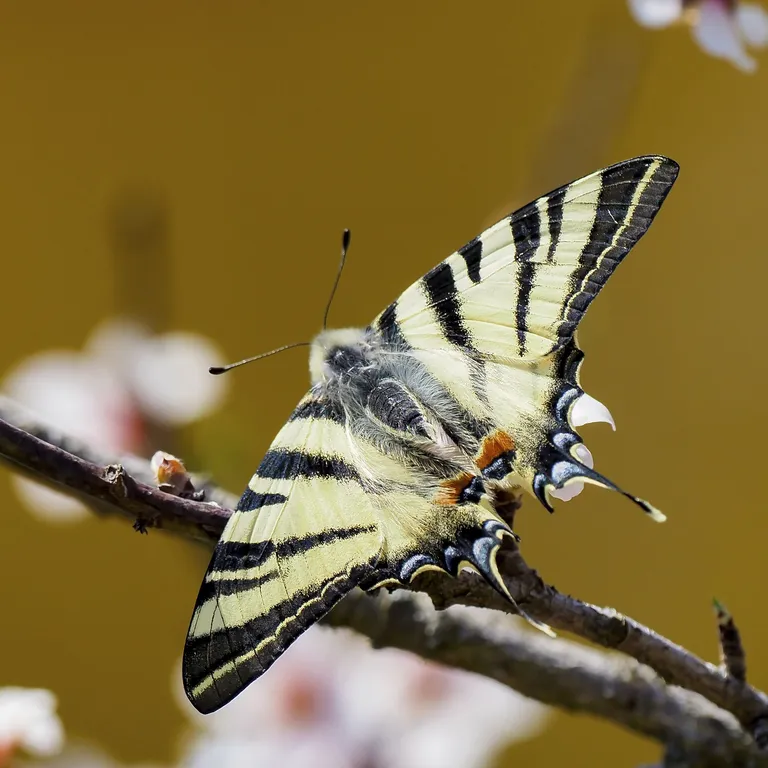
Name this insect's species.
Iphiclides podalirius
